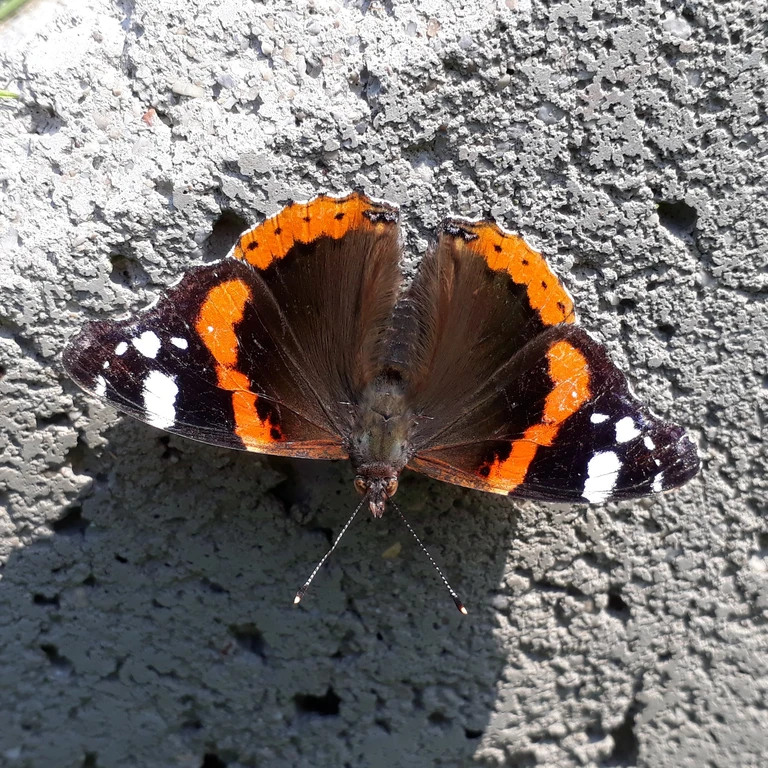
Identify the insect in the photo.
Vanessa atalanta
